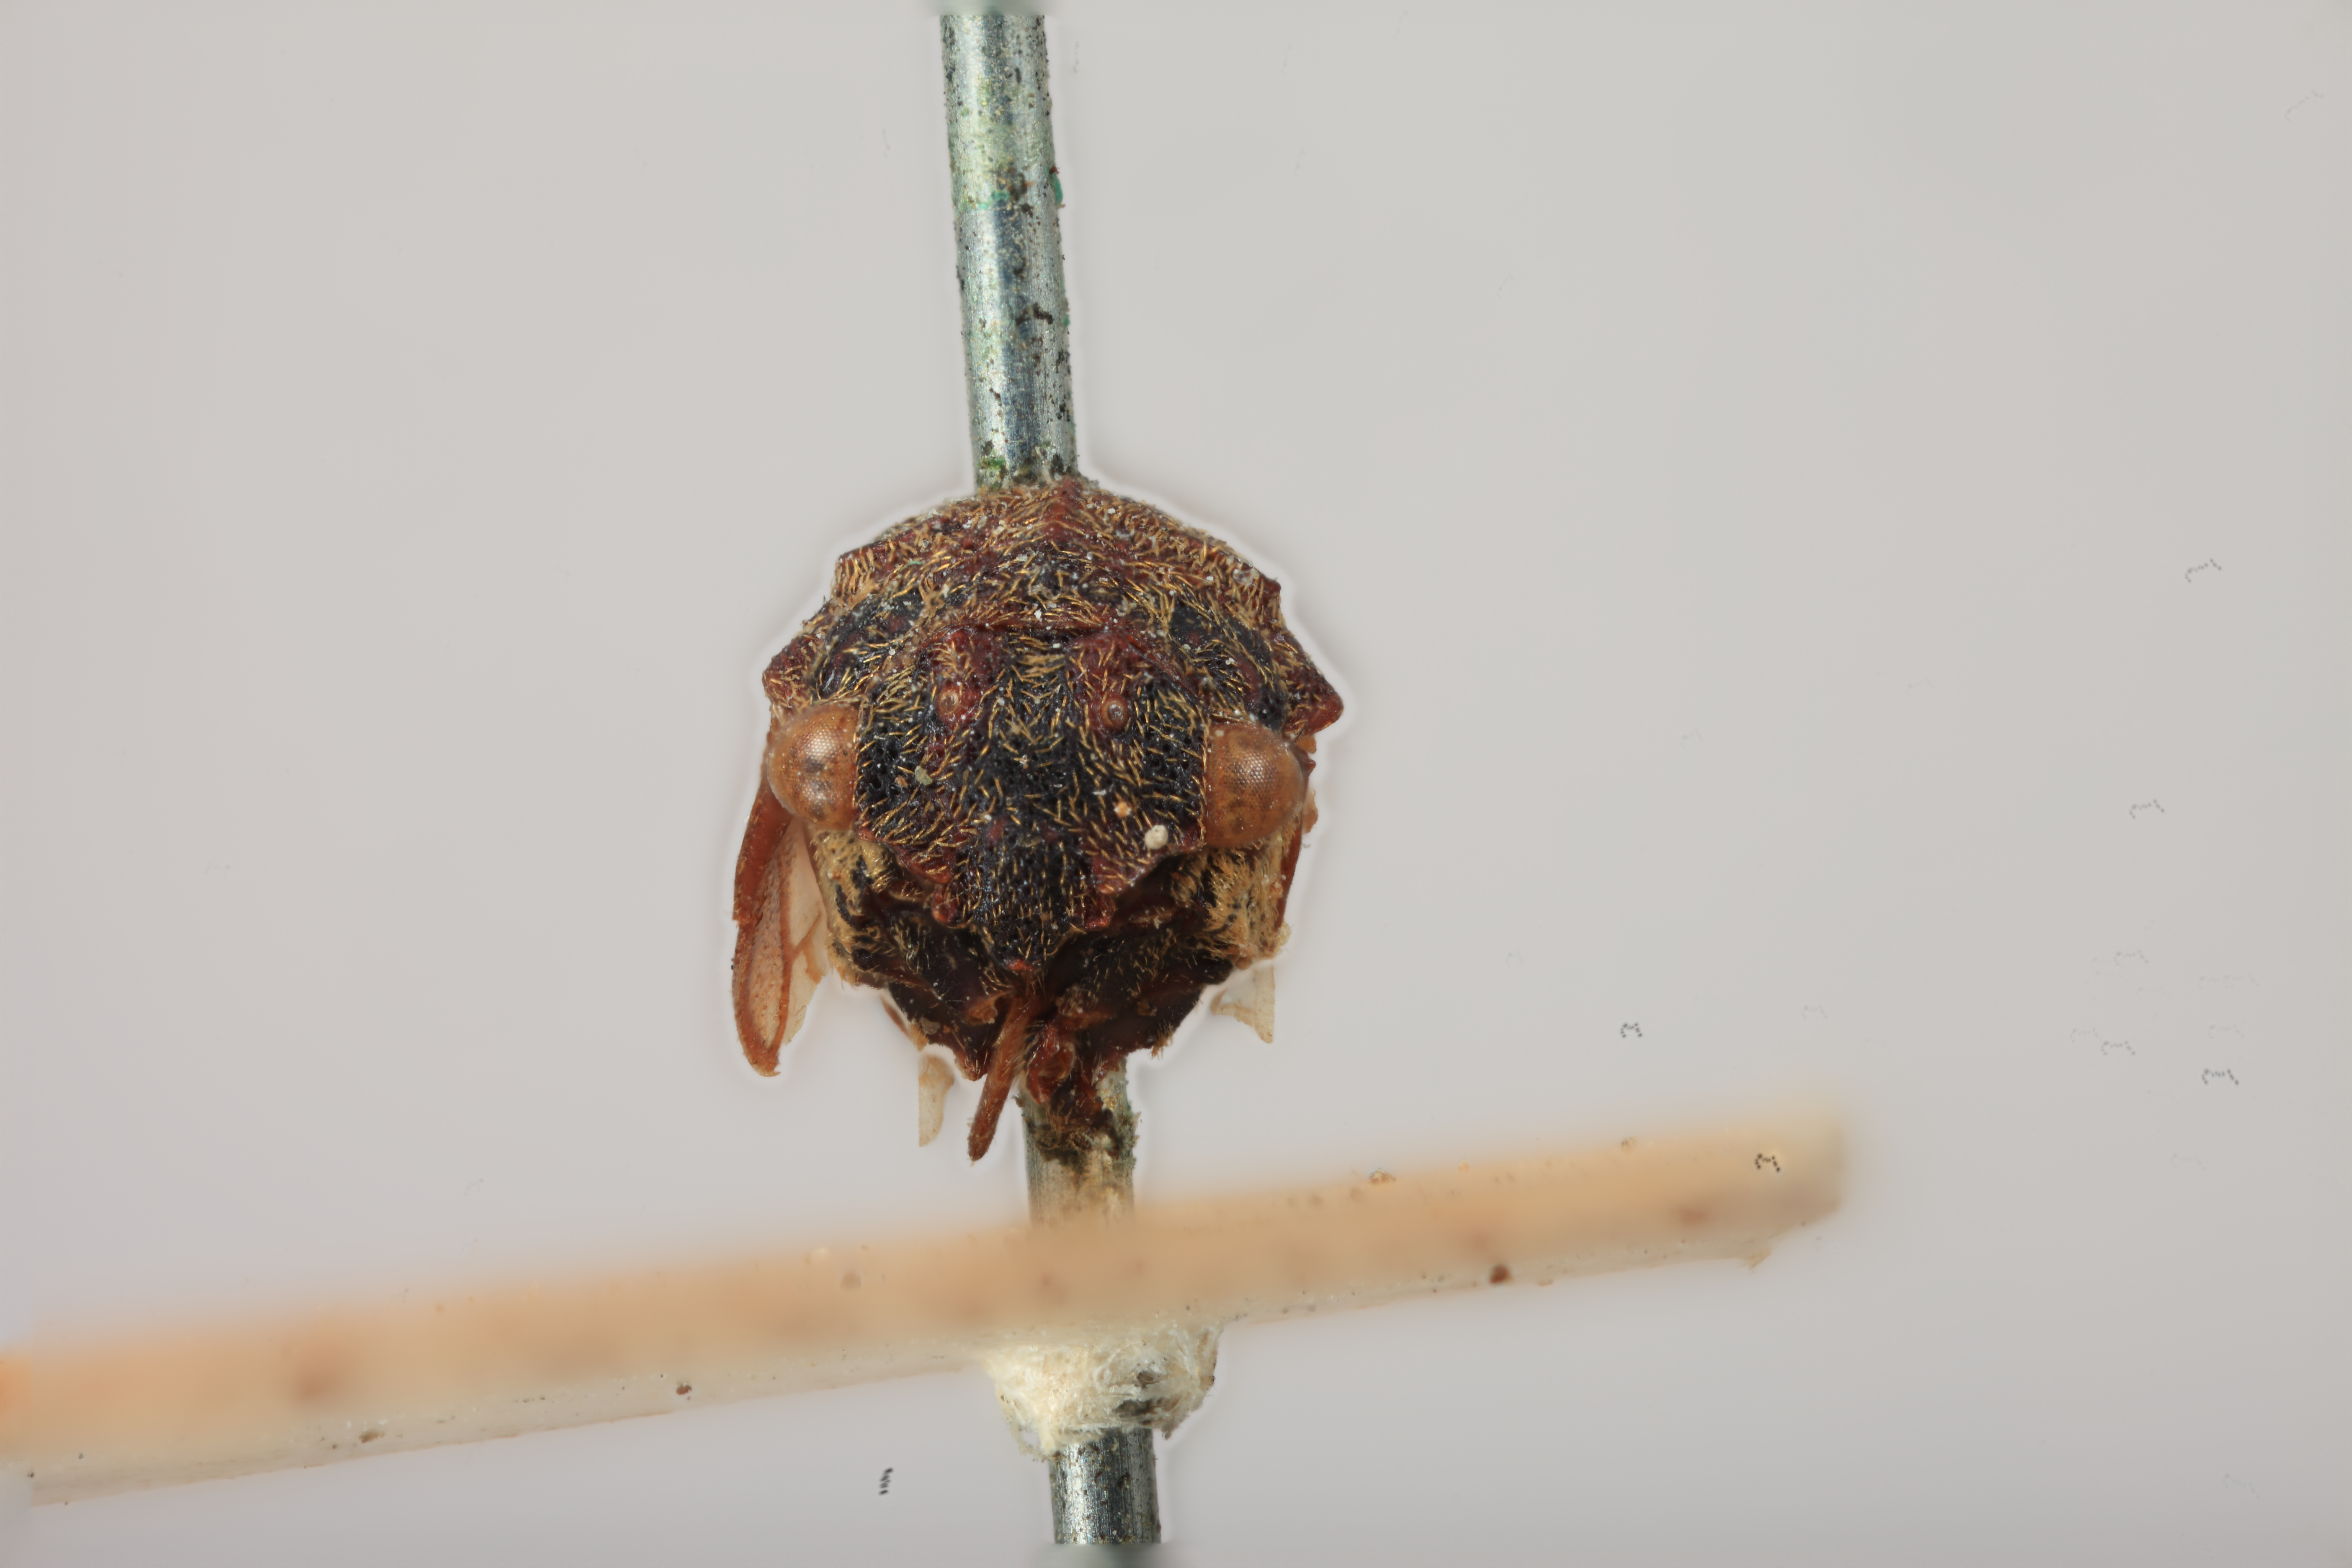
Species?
Pogontypus australiensis
